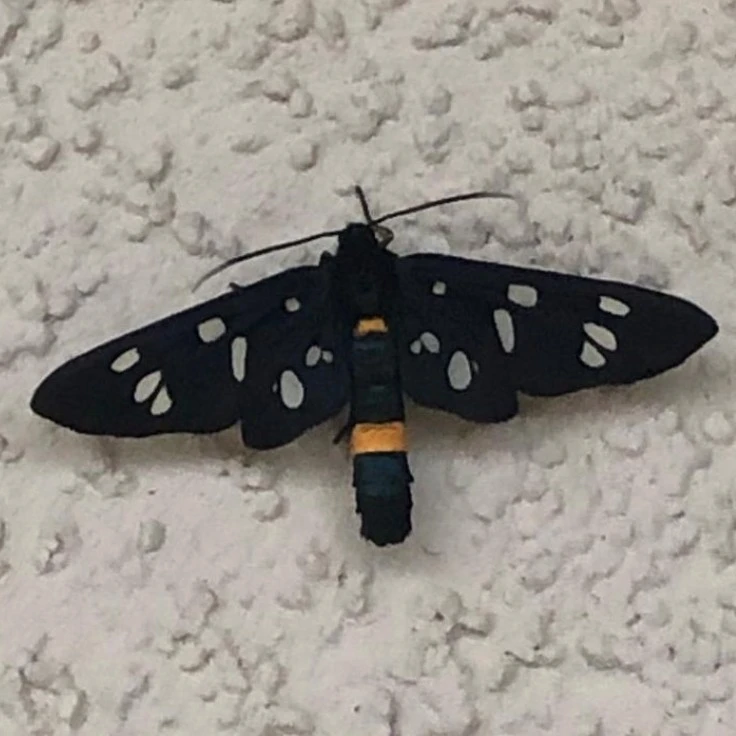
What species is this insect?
Amata phegea
